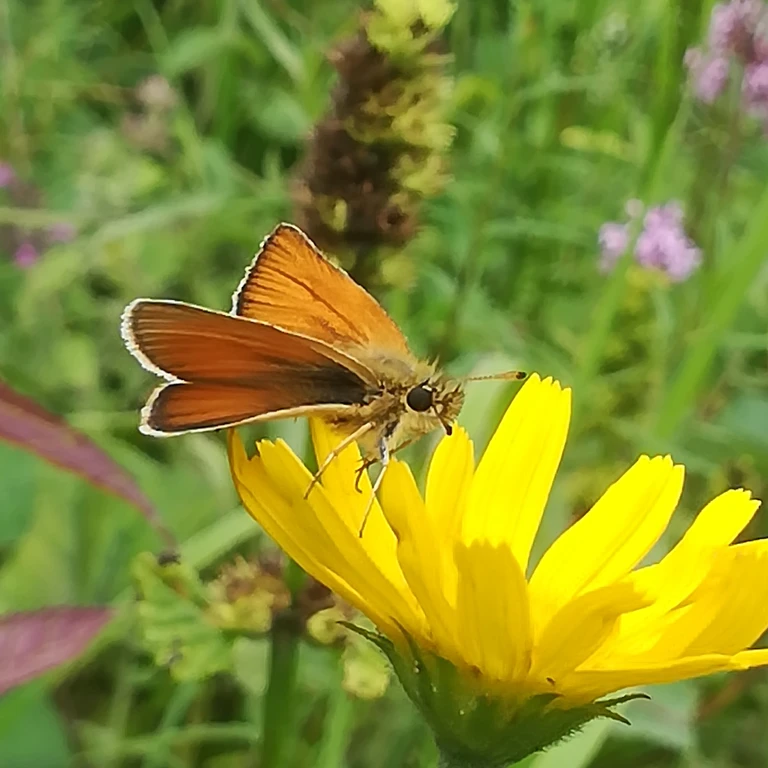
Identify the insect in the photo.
Thymelicus lineola
